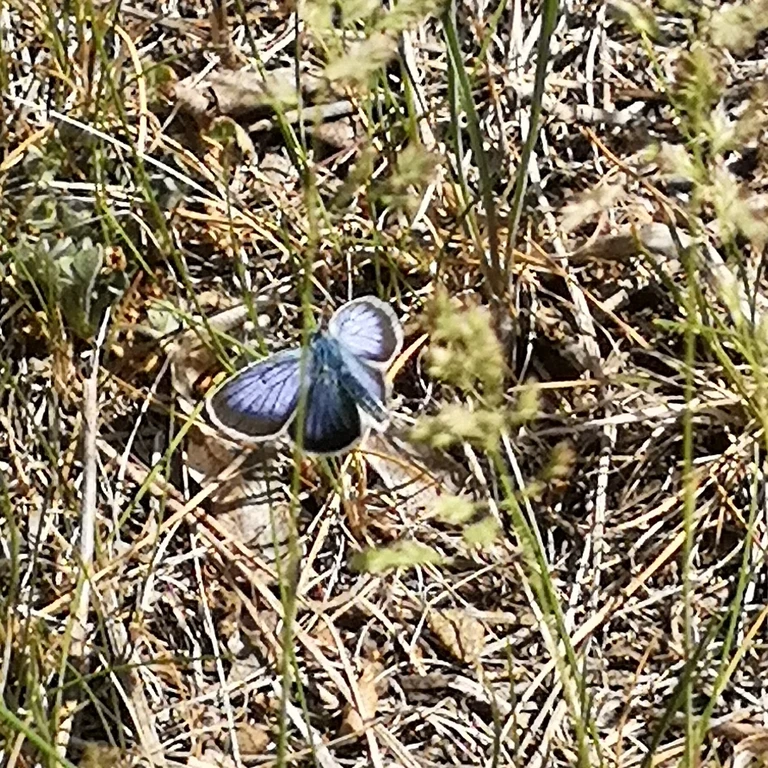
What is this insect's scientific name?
Plebejus argus
